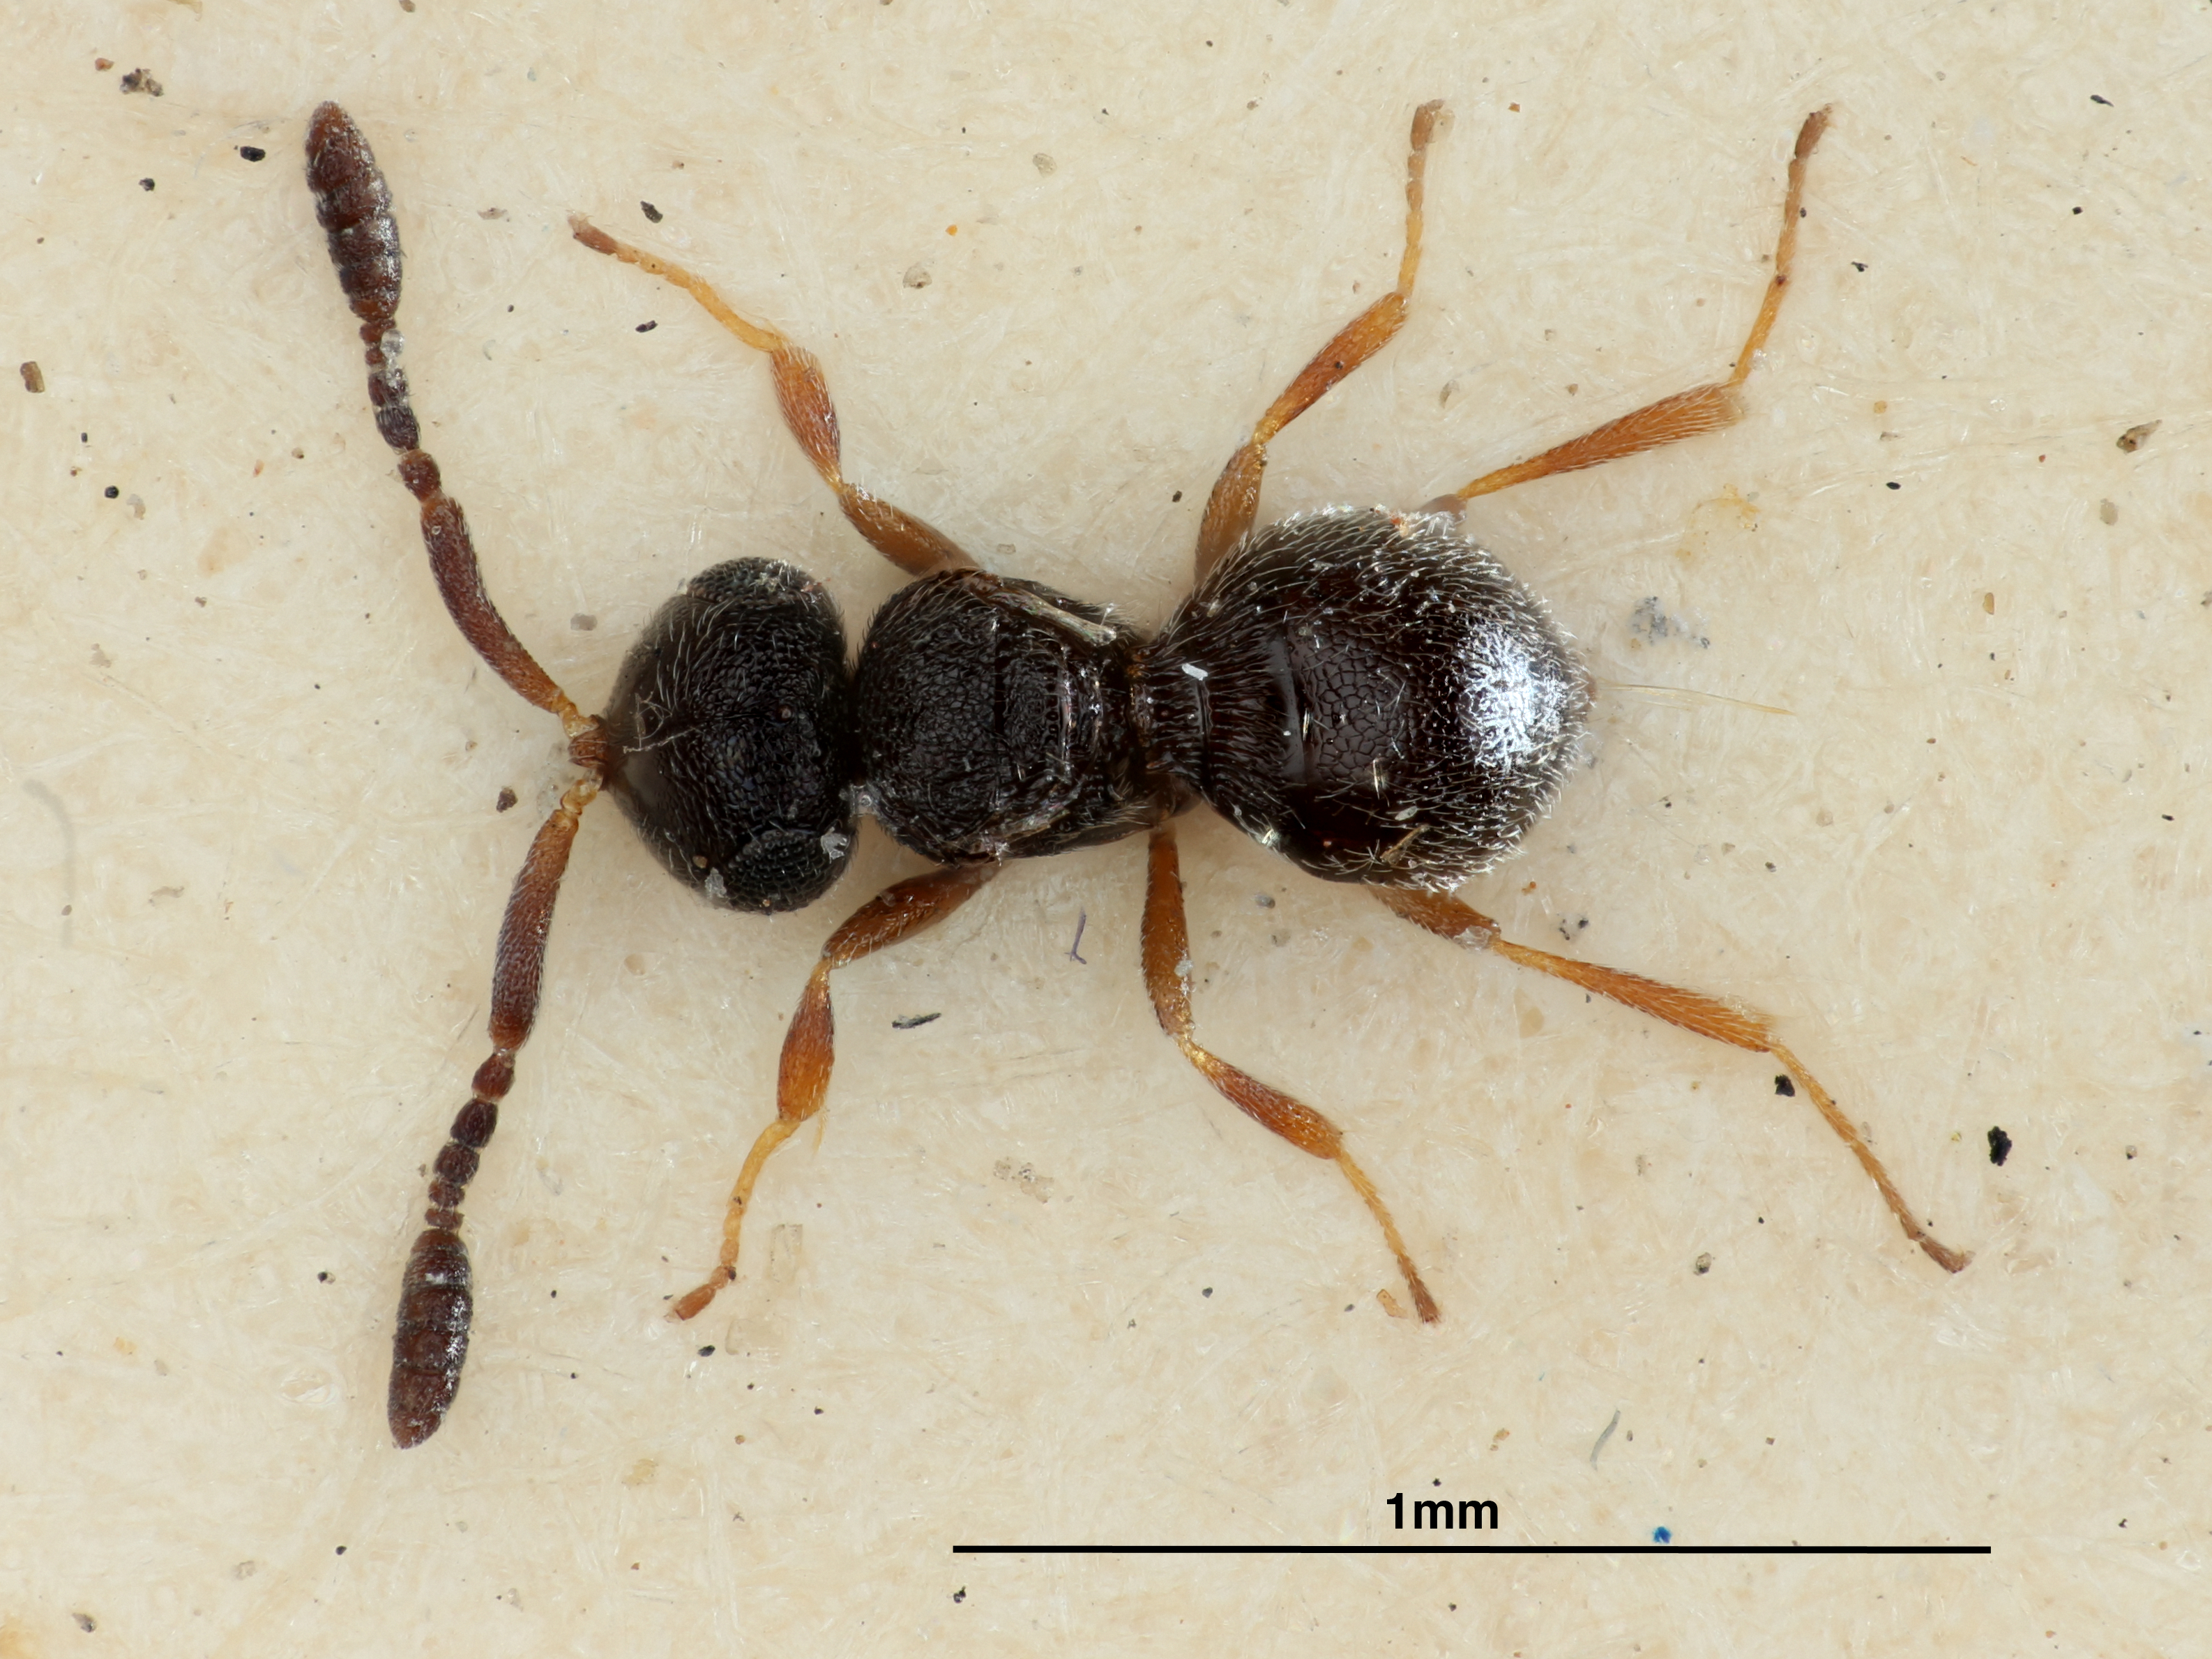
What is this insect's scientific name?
Trimorus crassiceps
